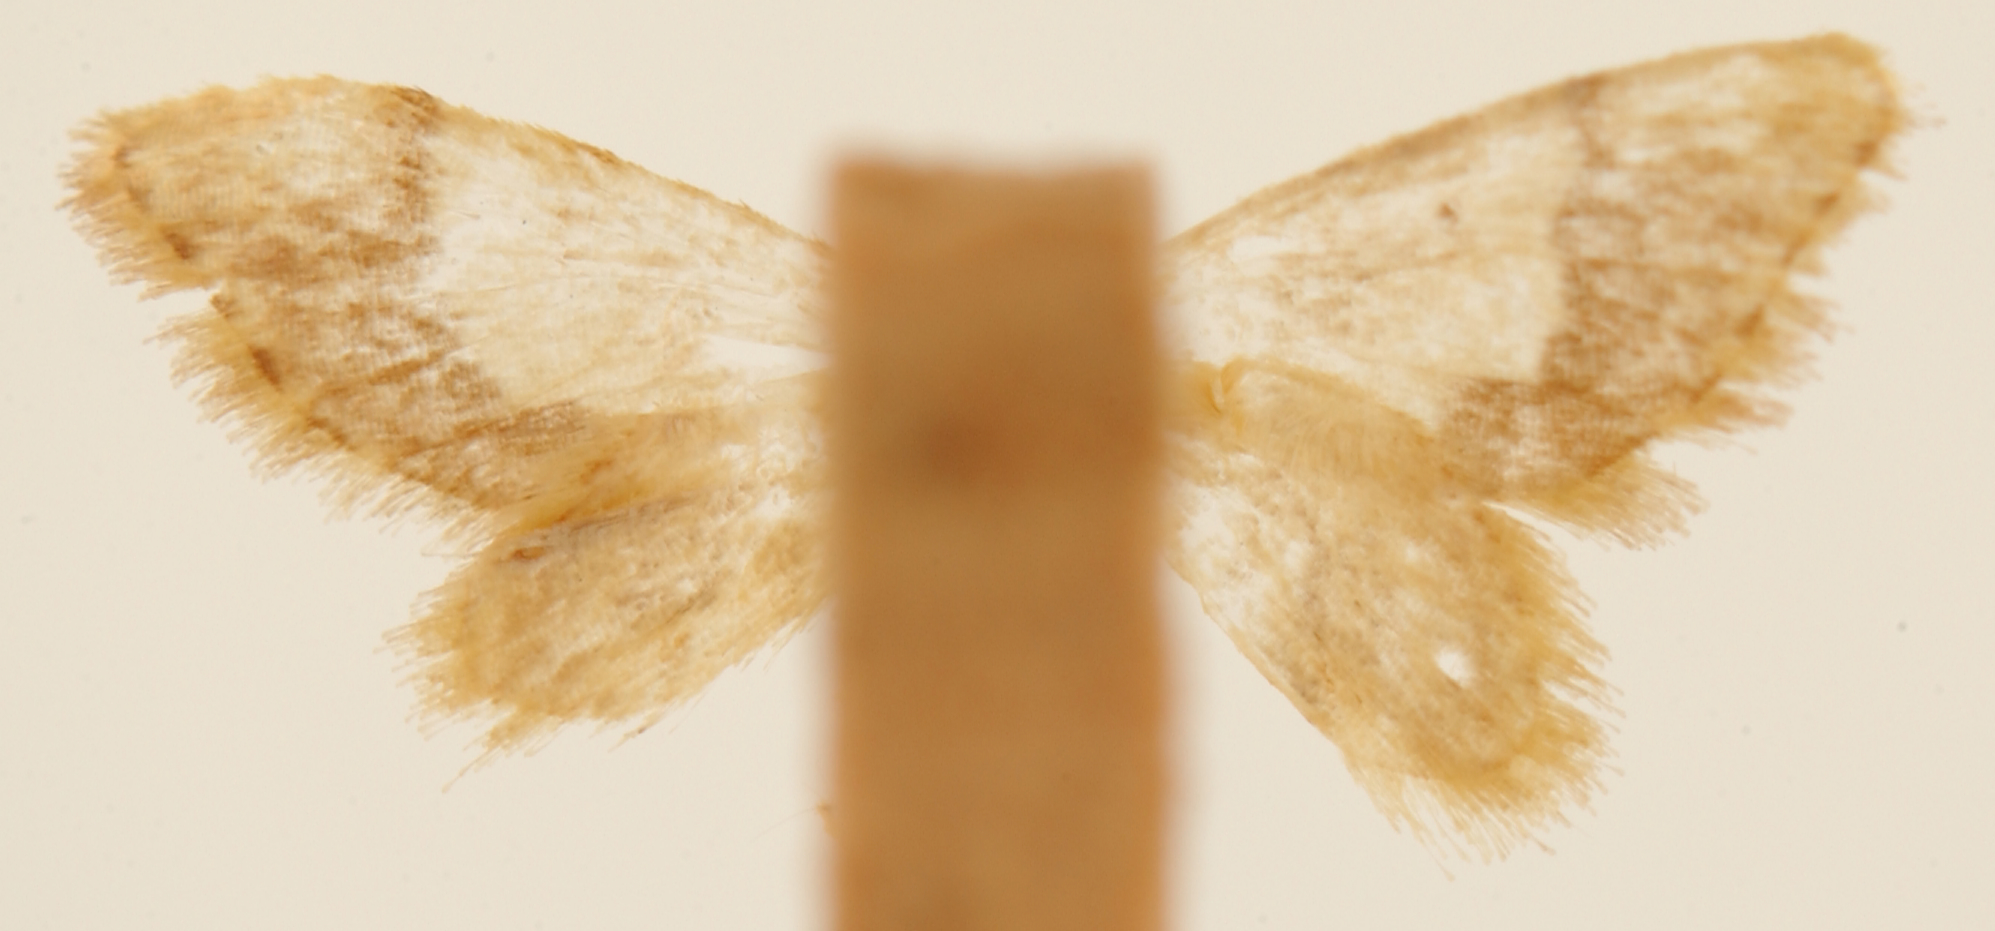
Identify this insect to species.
Ptychopoda sincerio
